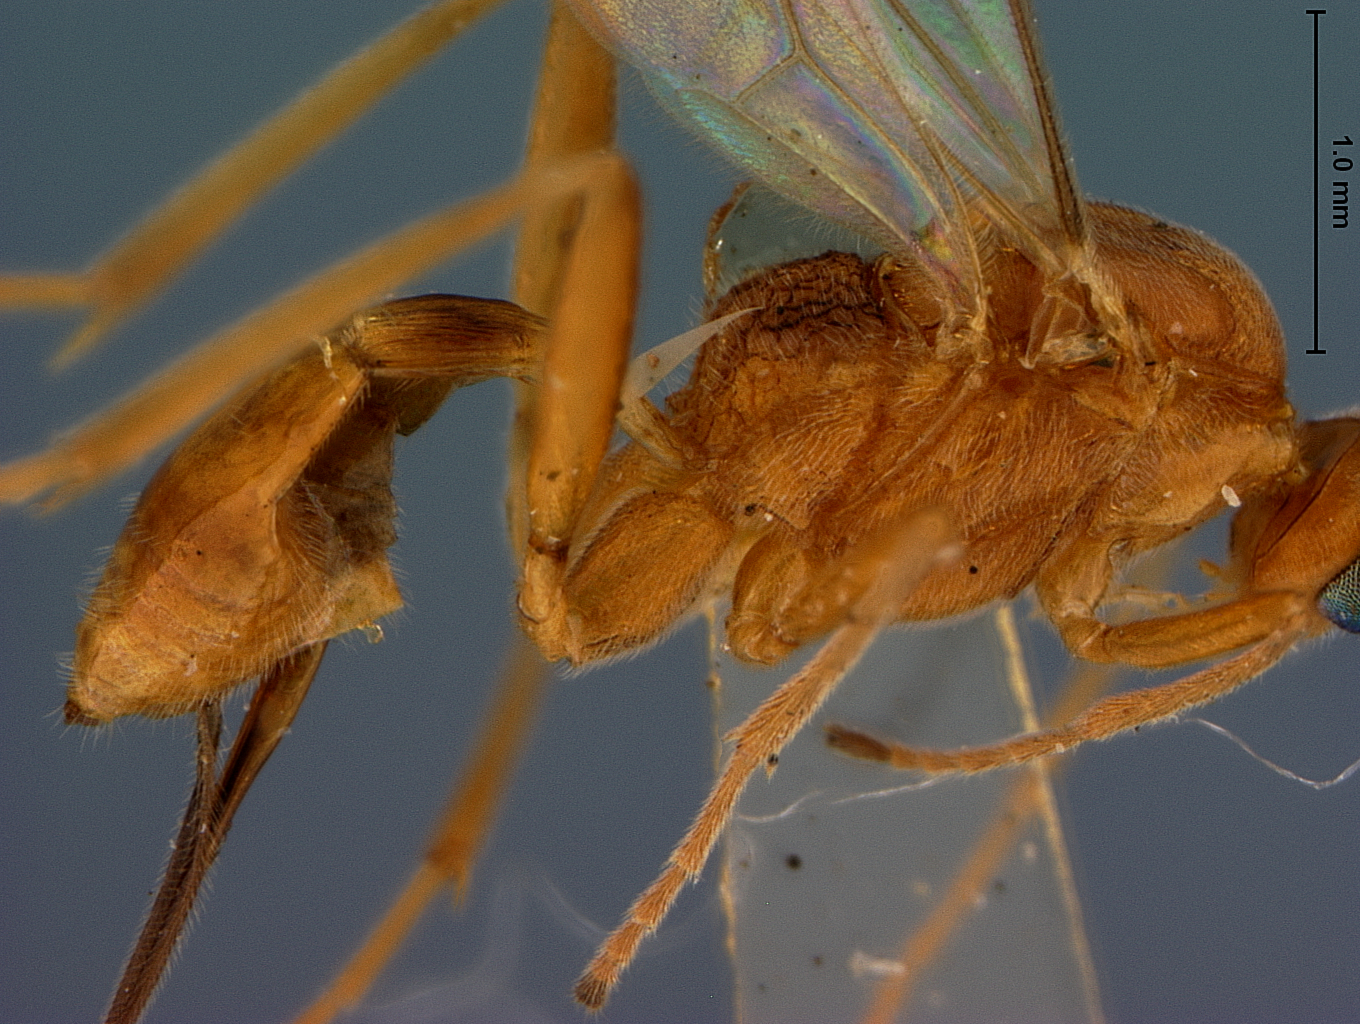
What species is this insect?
Meteorus cingiliae
